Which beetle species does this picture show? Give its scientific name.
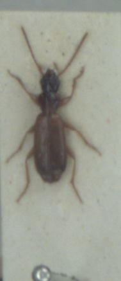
Paradromius linearis
